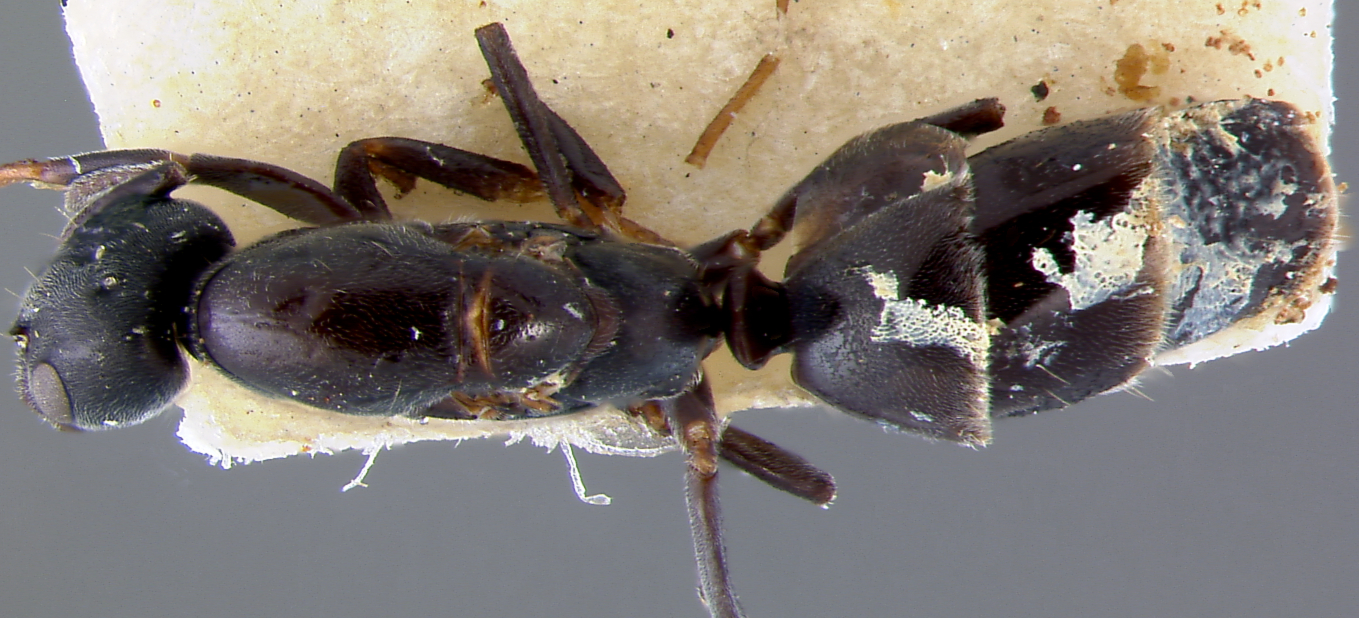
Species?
Iridomyrmex sororis
